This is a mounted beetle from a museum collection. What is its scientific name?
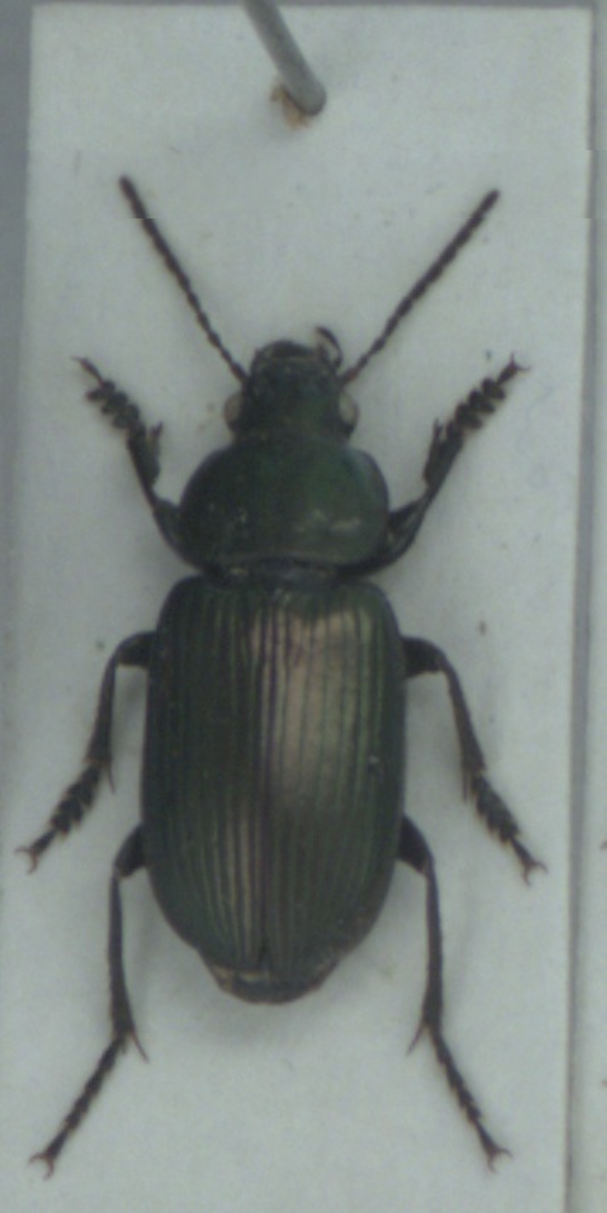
Anisodactylus poeciloides
